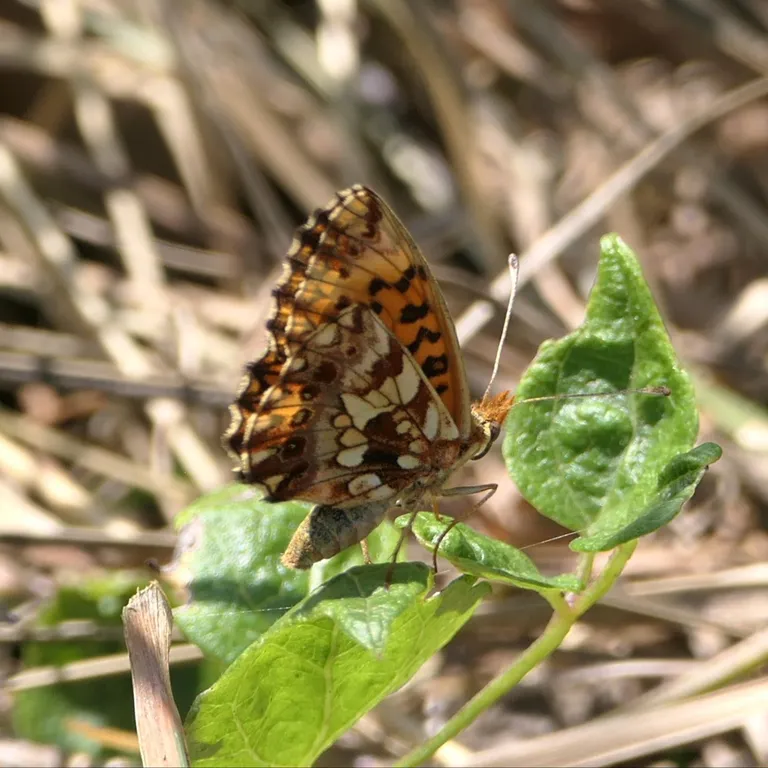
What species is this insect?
Boloria dia
